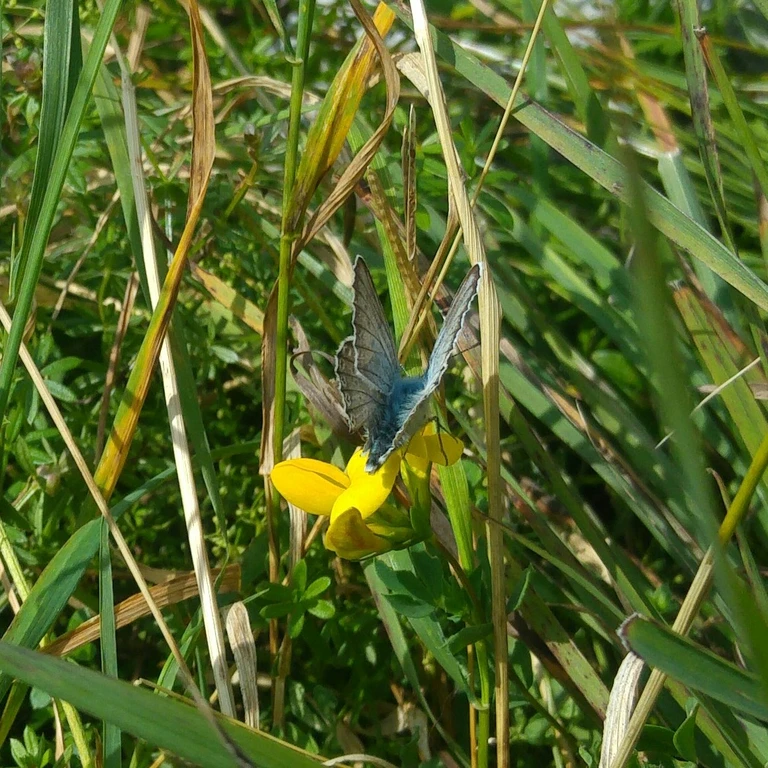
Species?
Lysandra coridon
